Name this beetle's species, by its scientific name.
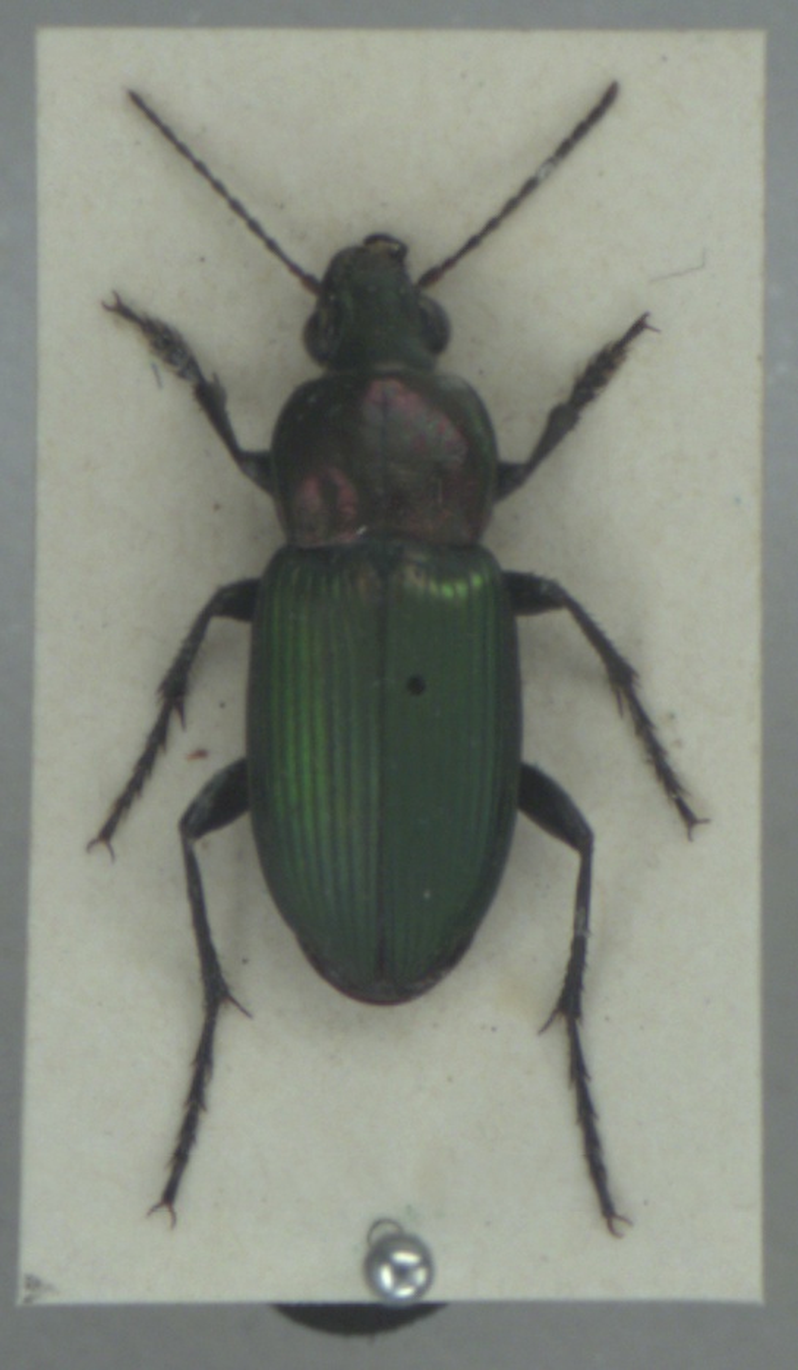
Poecilus kugelanni
